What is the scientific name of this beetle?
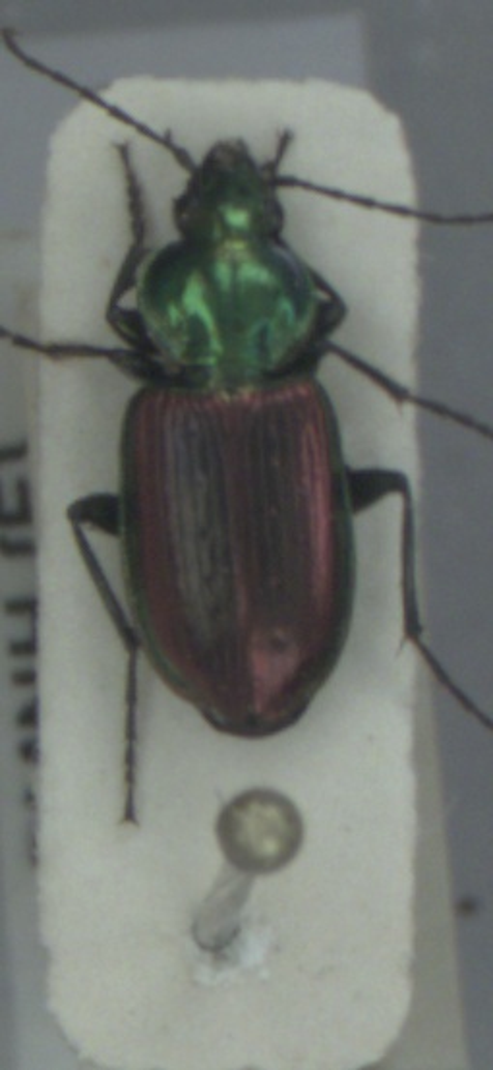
Agonum sexpunctatum
